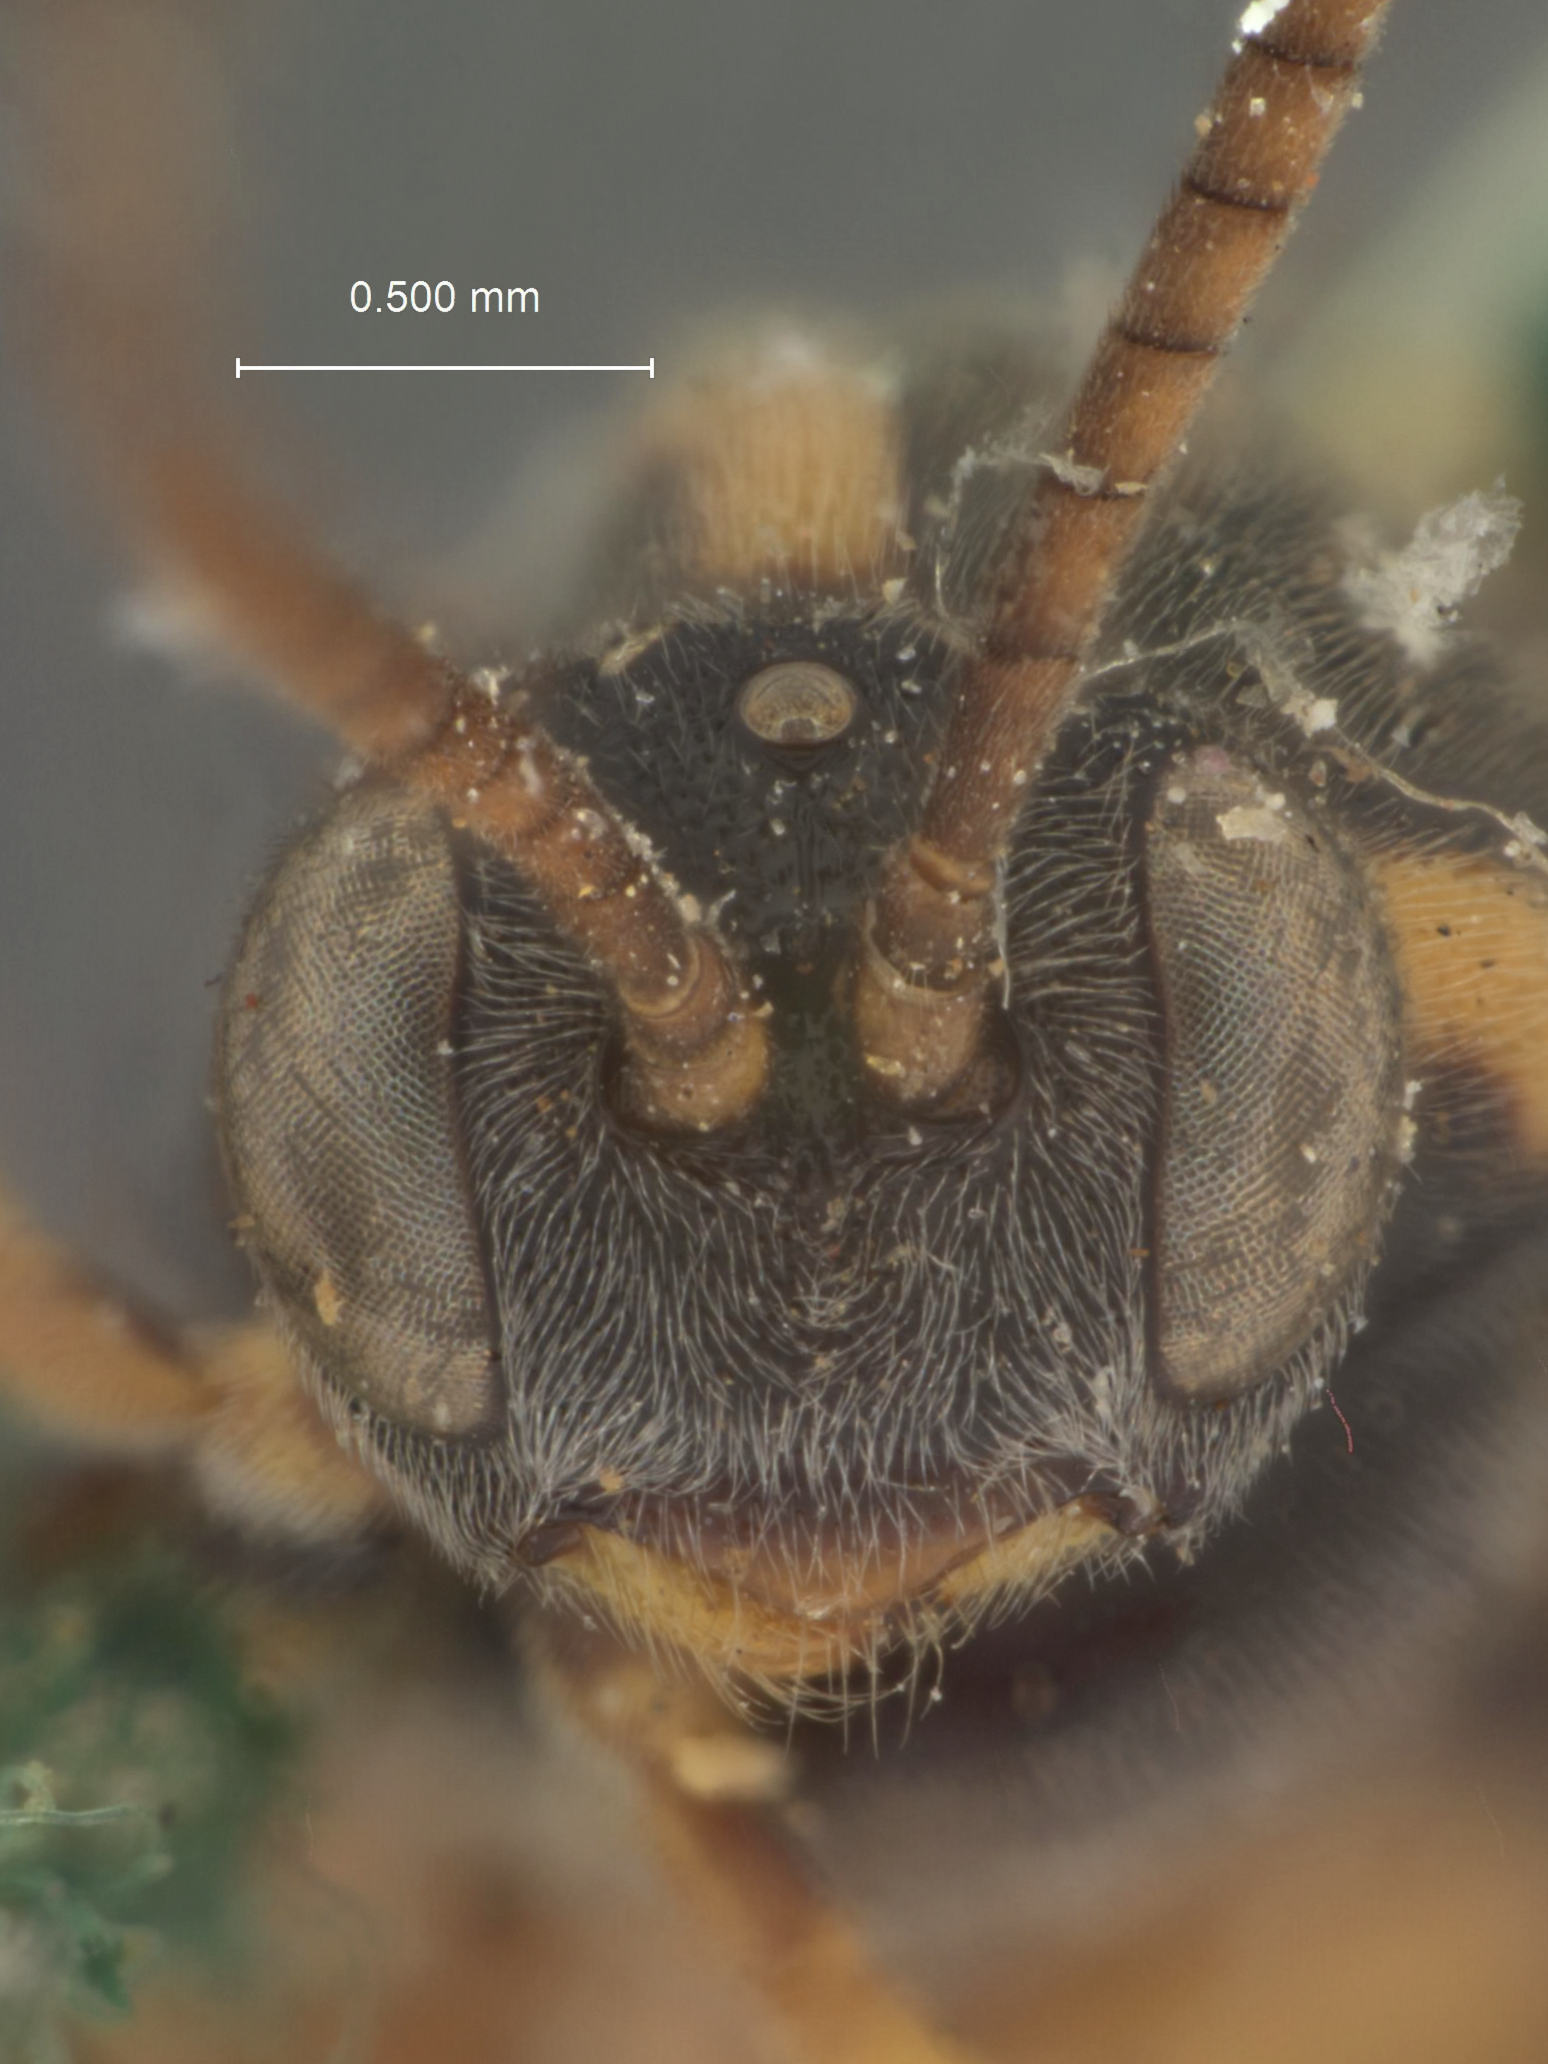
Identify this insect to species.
Thibetoides flosamoris
